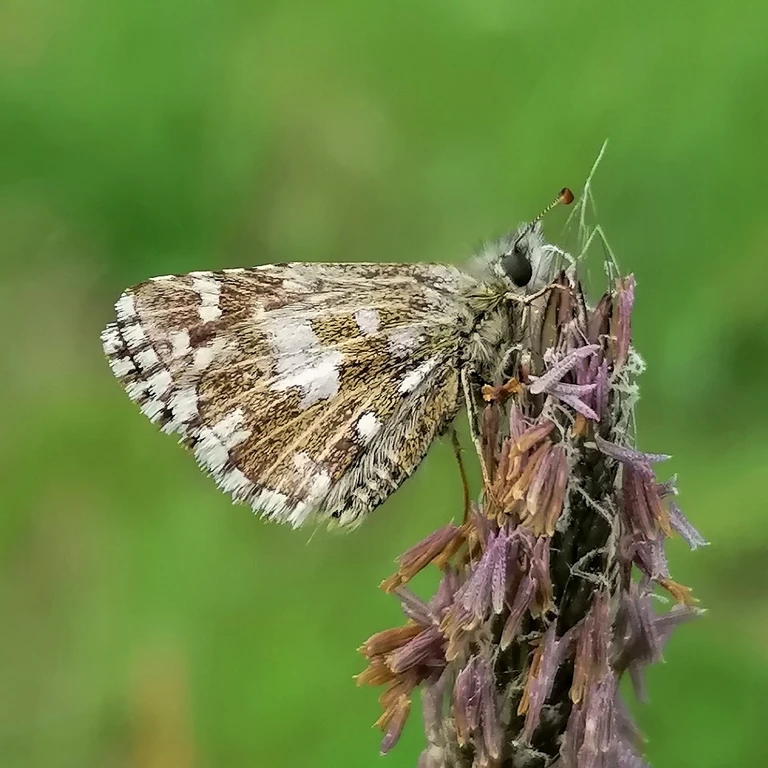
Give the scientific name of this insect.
Pyrgus malvae
